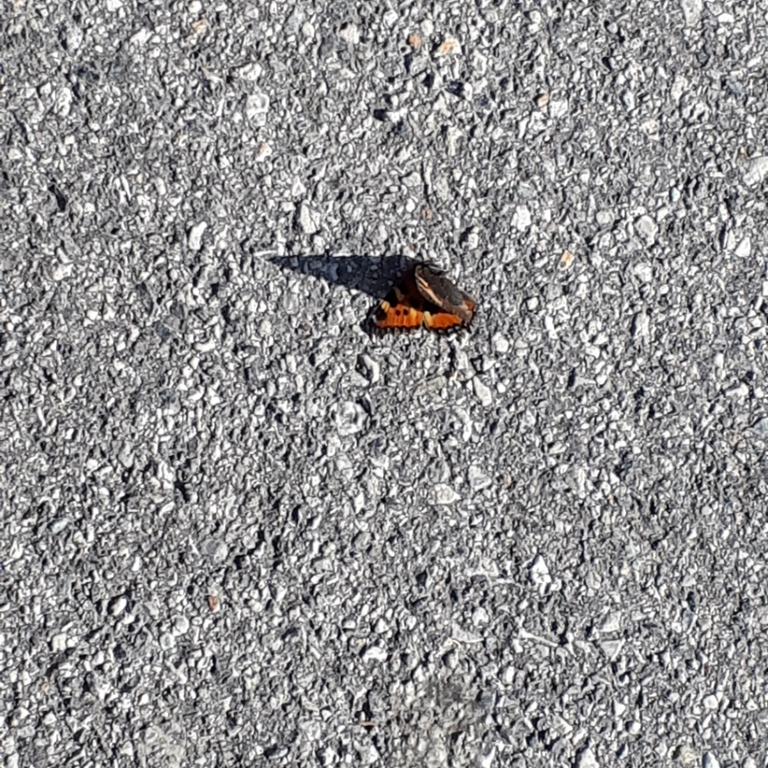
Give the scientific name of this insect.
Aglais urticae
